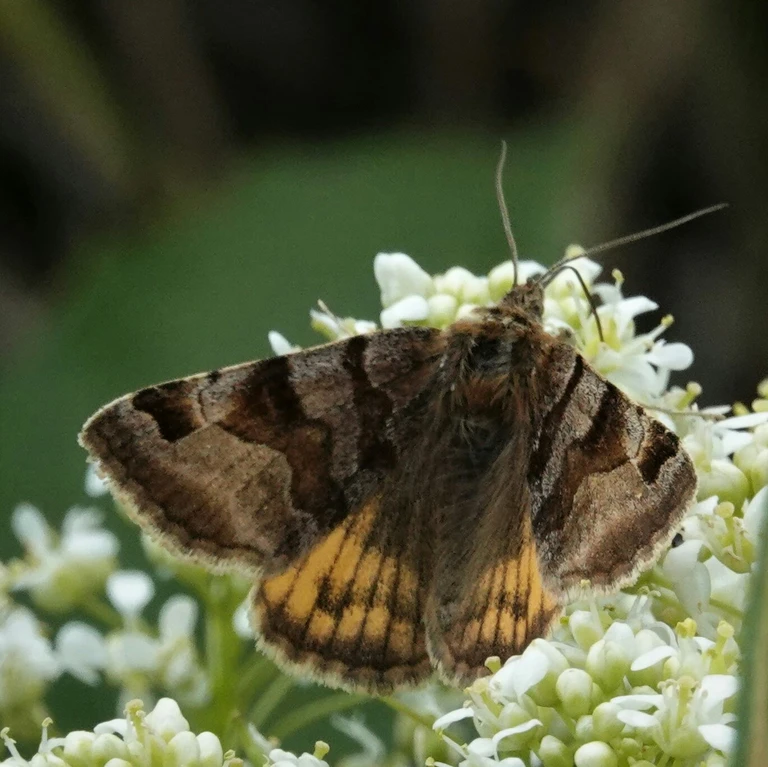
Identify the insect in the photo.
Euclidia glyphica
